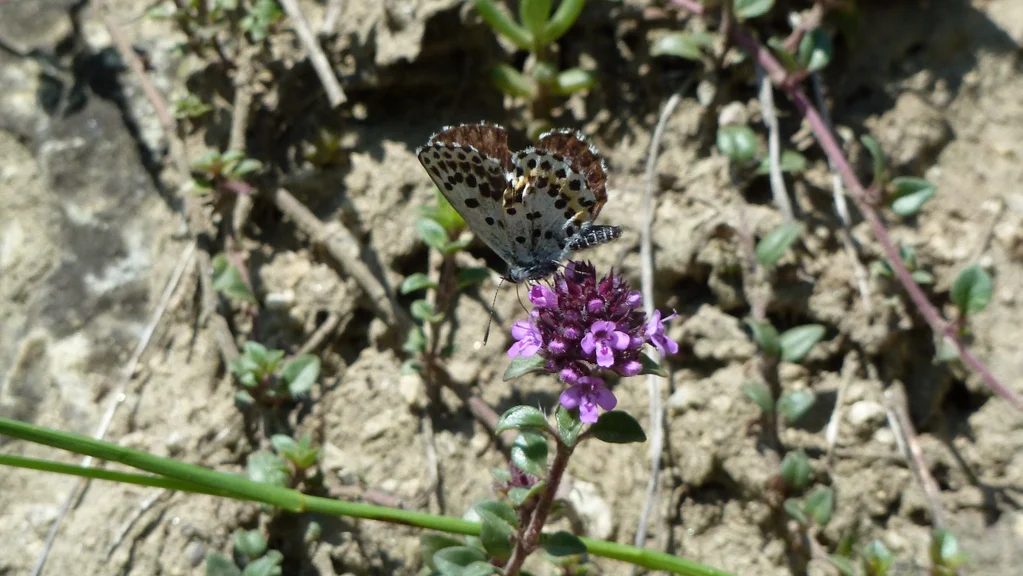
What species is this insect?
Scolitantides orion
